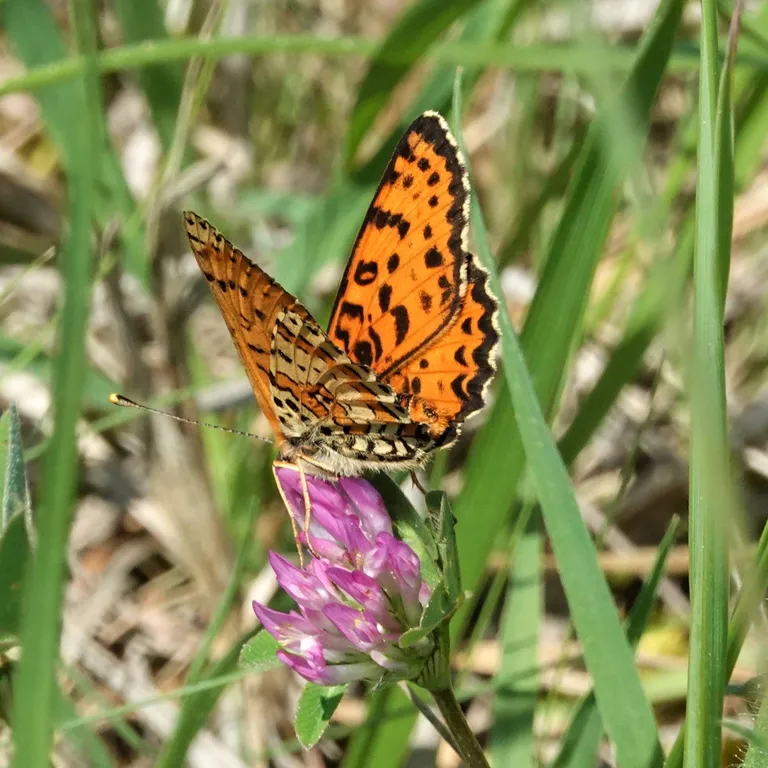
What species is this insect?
Melitaea didyma
